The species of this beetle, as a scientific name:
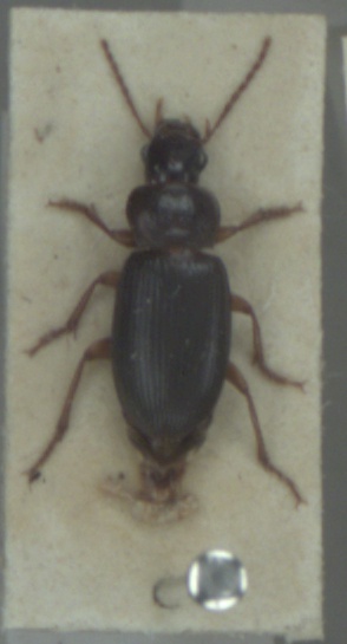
Ophonus rufibarbis
